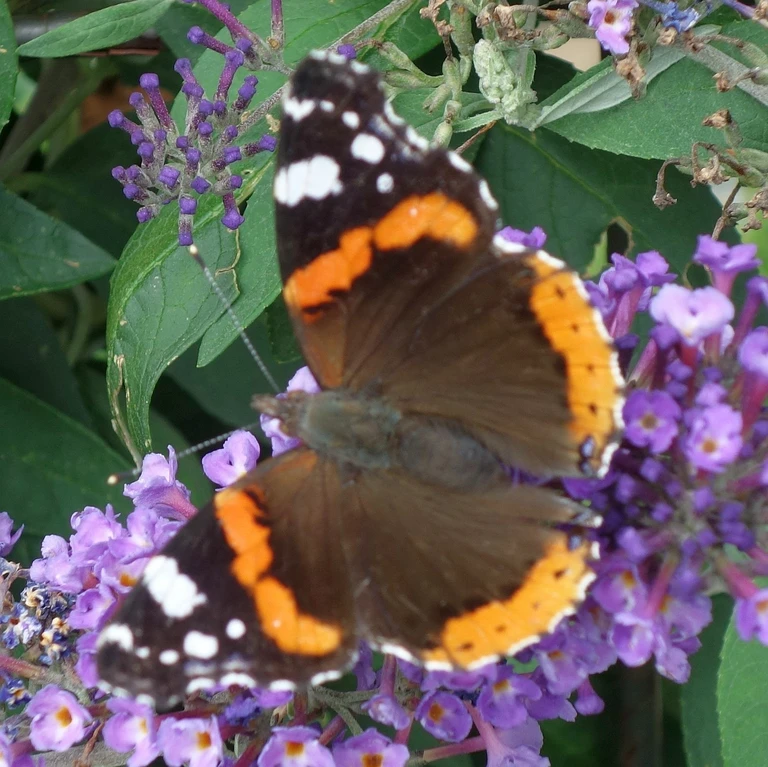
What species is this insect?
Vanessa atalanta
